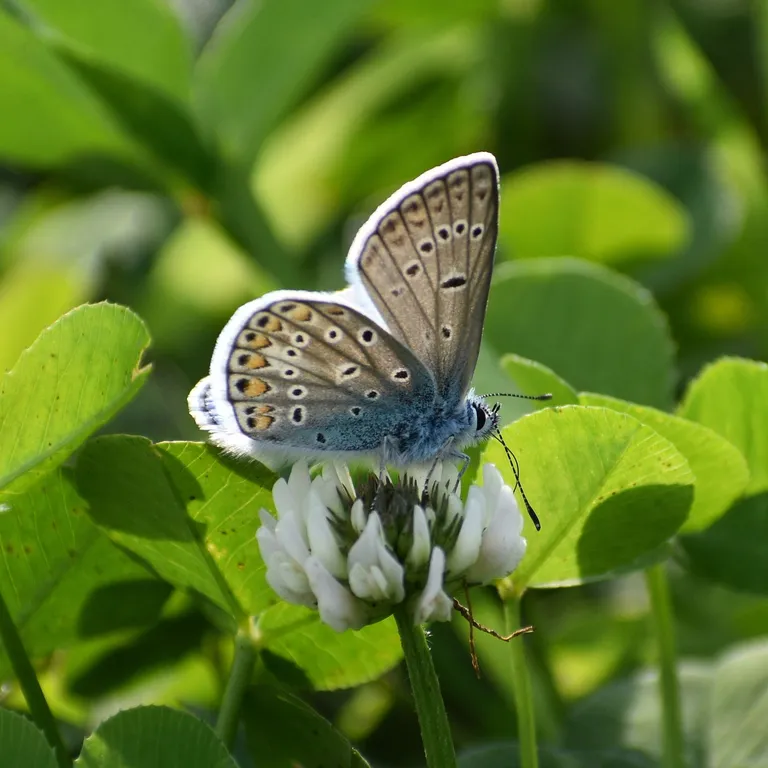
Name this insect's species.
Polyommatus icarus
